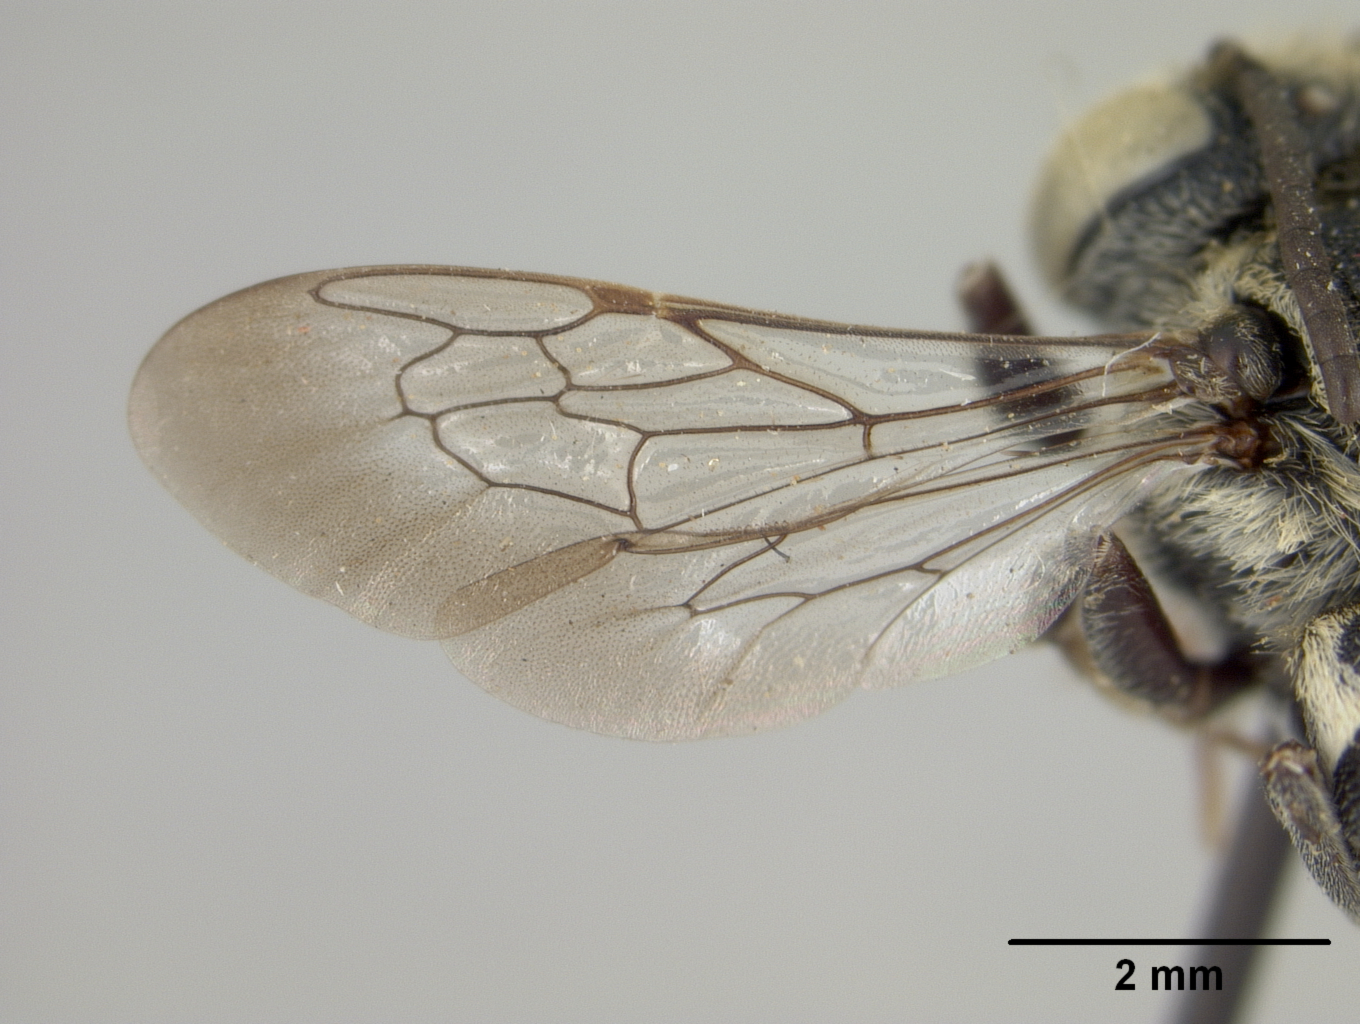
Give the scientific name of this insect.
Coelioxys piercei
